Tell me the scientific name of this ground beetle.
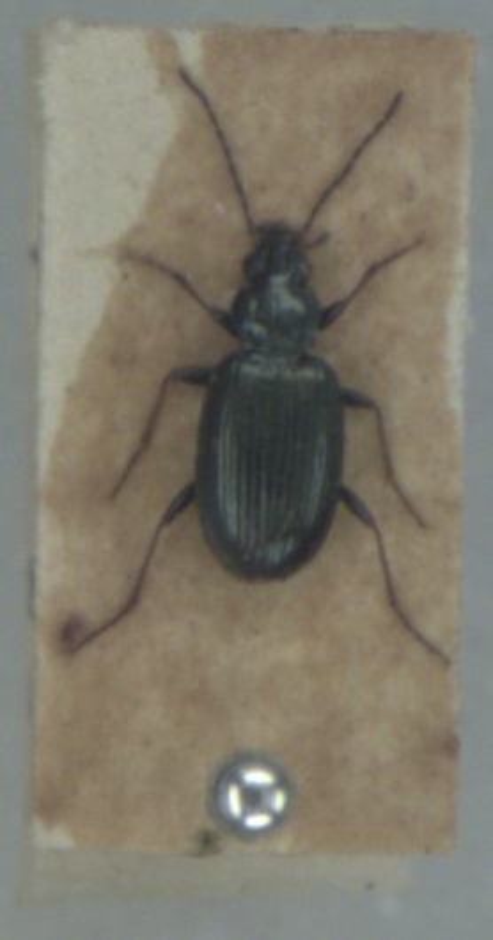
Bembidion tibiale
